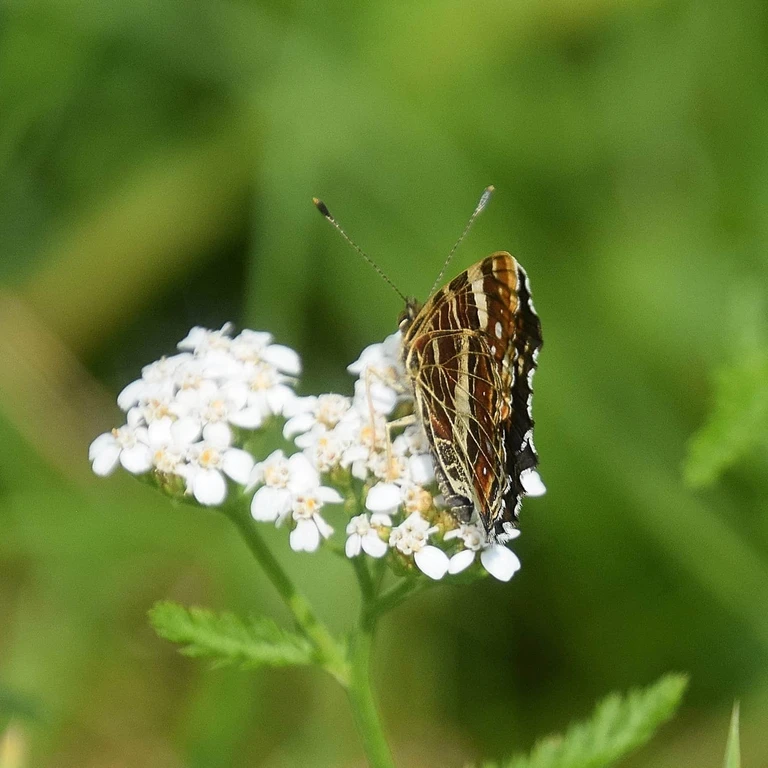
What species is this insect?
Araschnia levana
